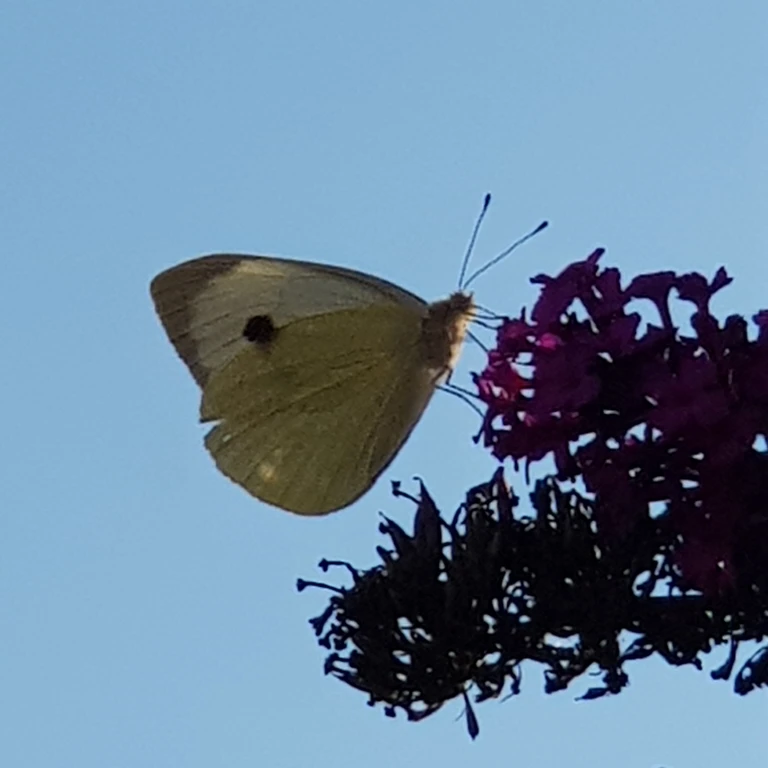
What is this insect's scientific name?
Pieris brassicae
